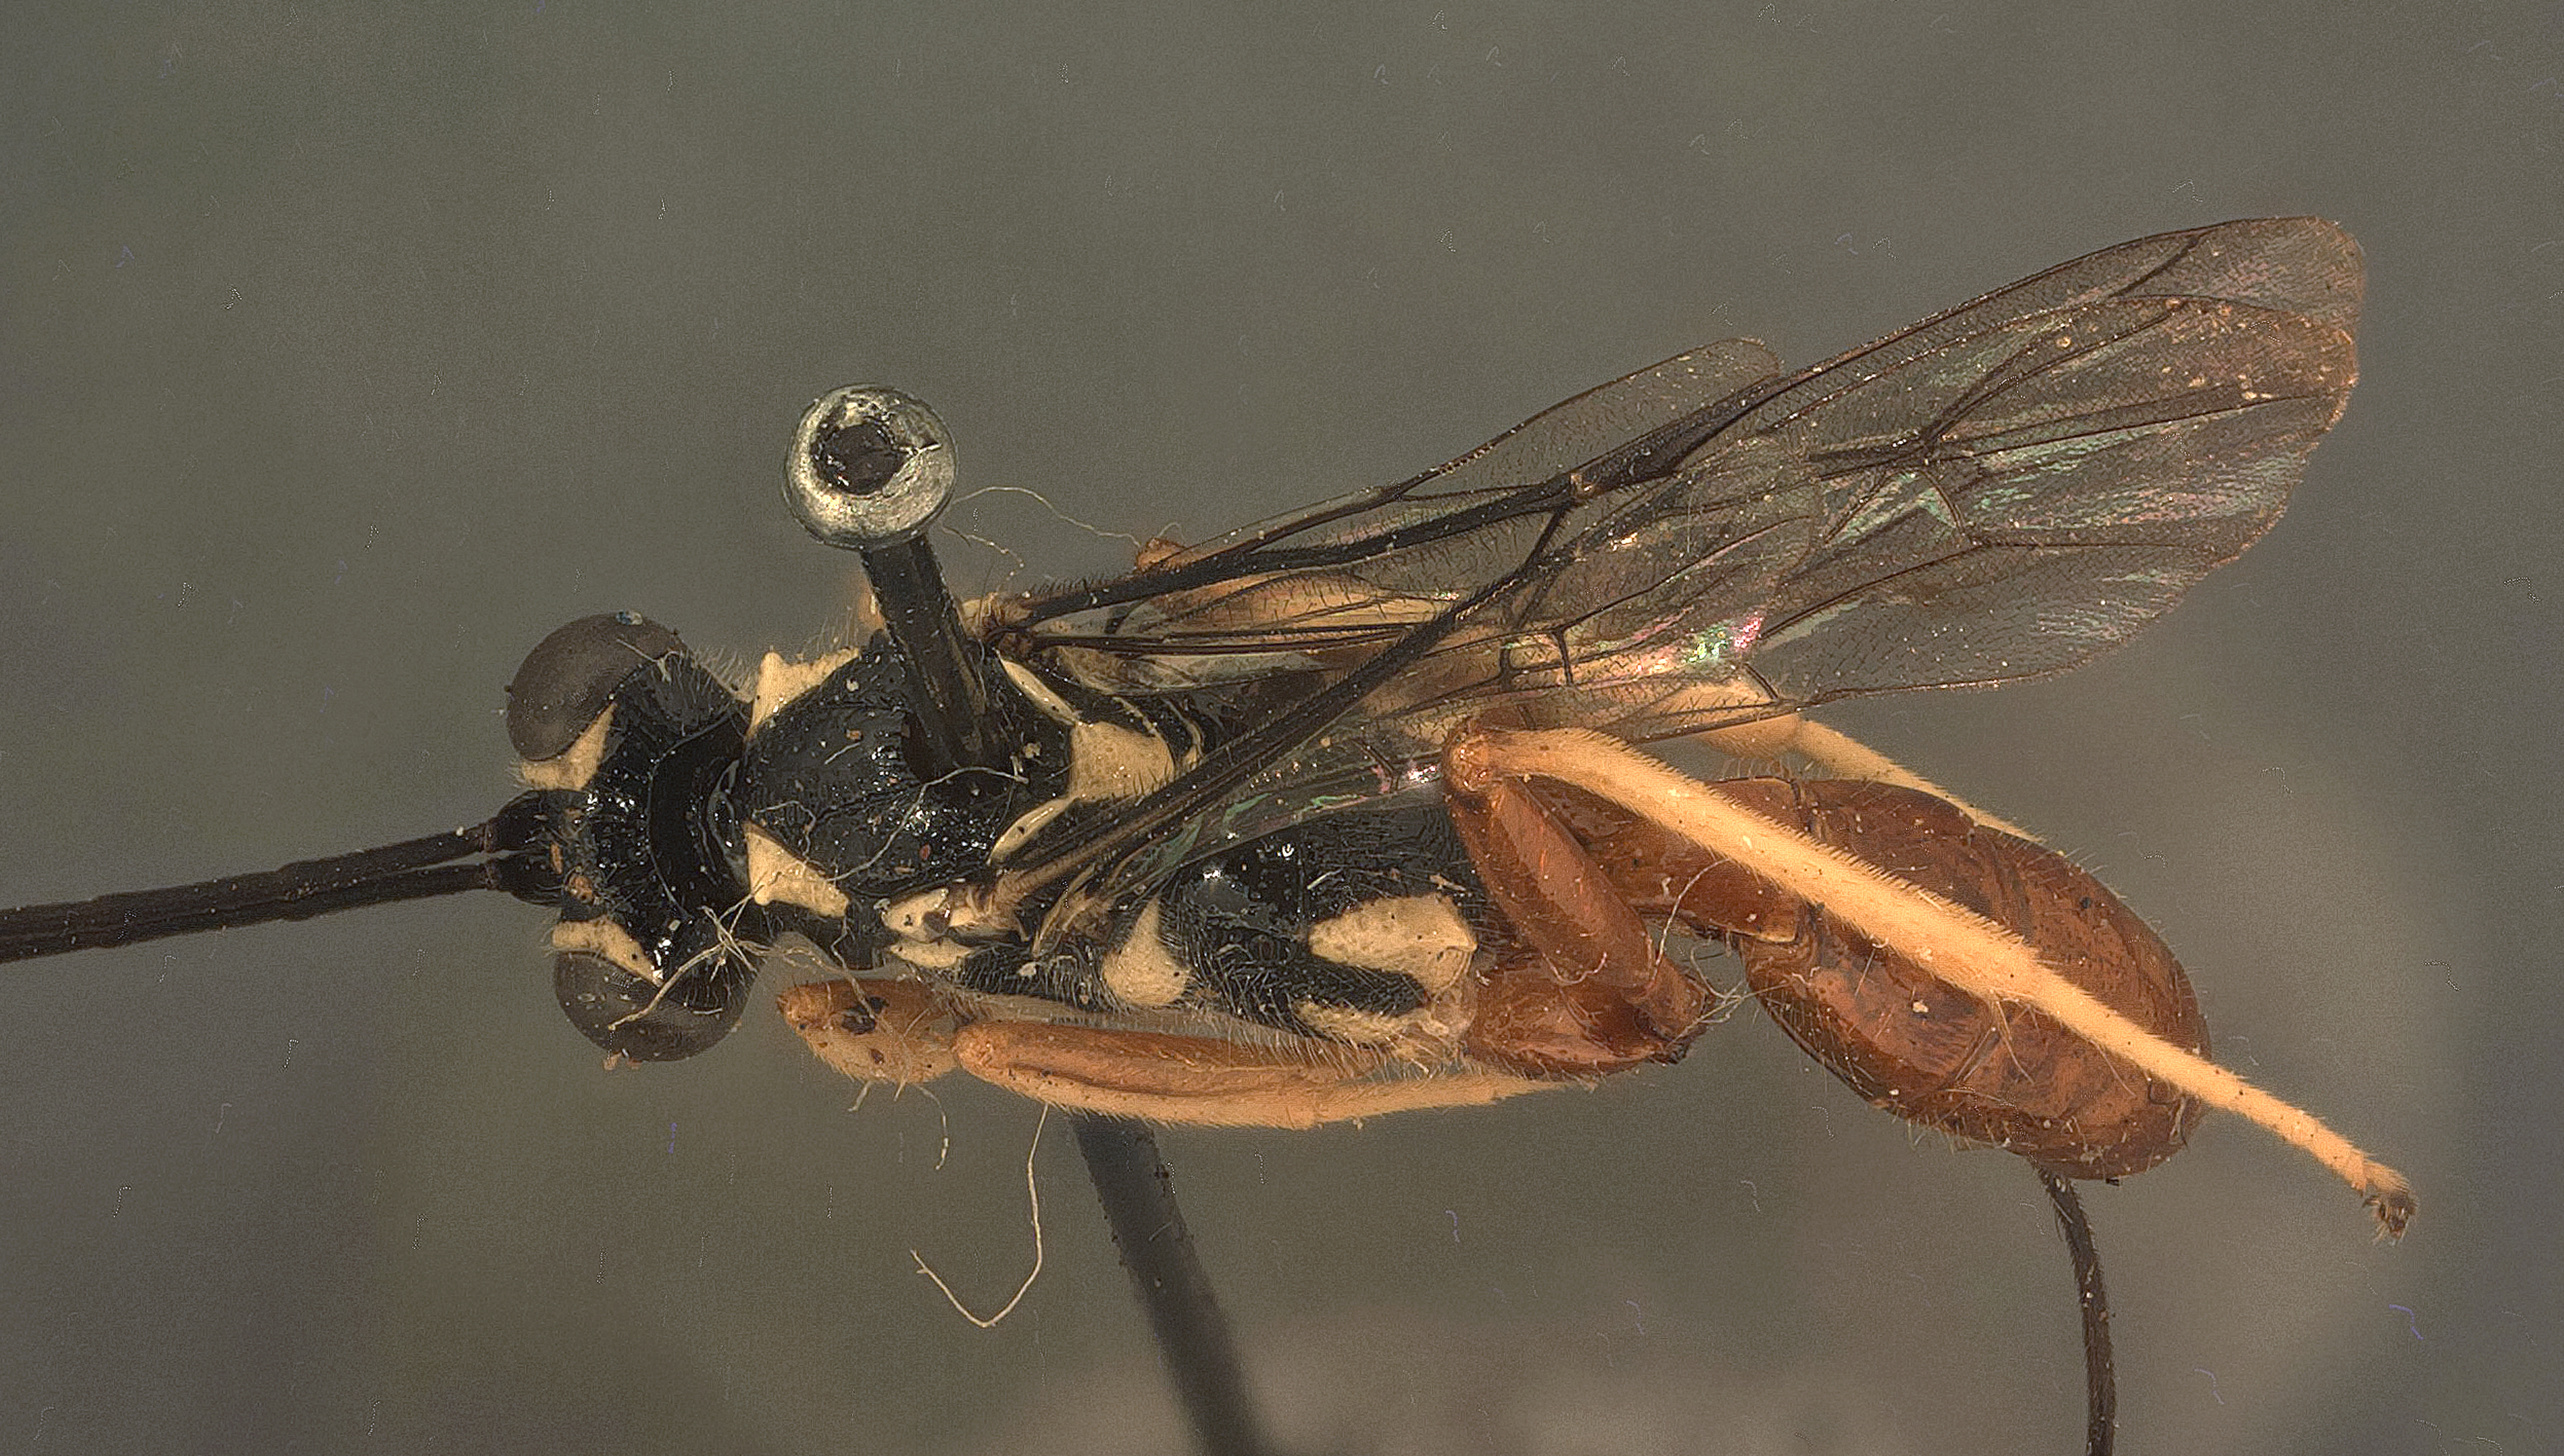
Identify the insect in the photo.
Cryptanura conica
